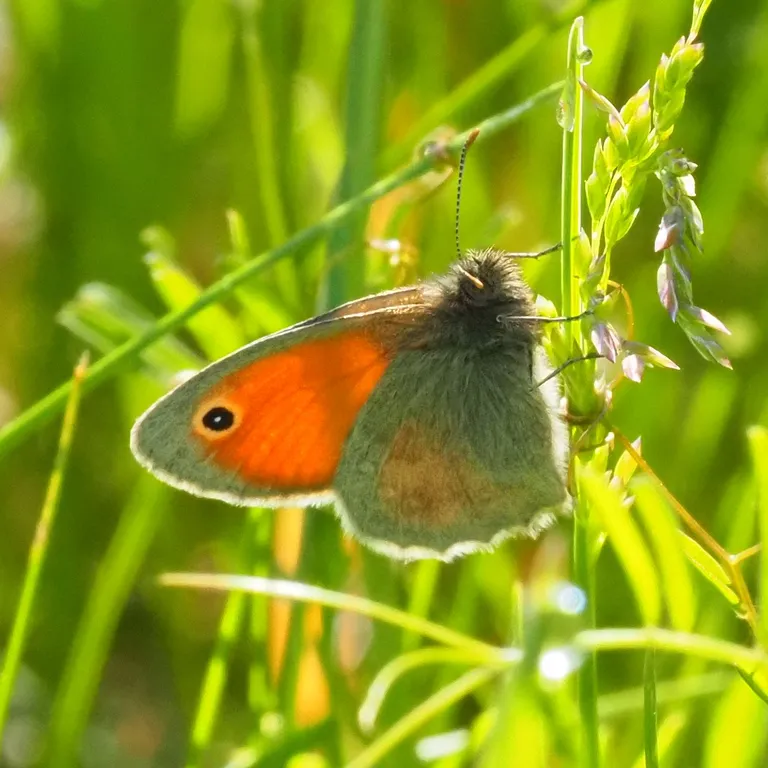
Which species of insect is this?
Coenonympha pamphilus
